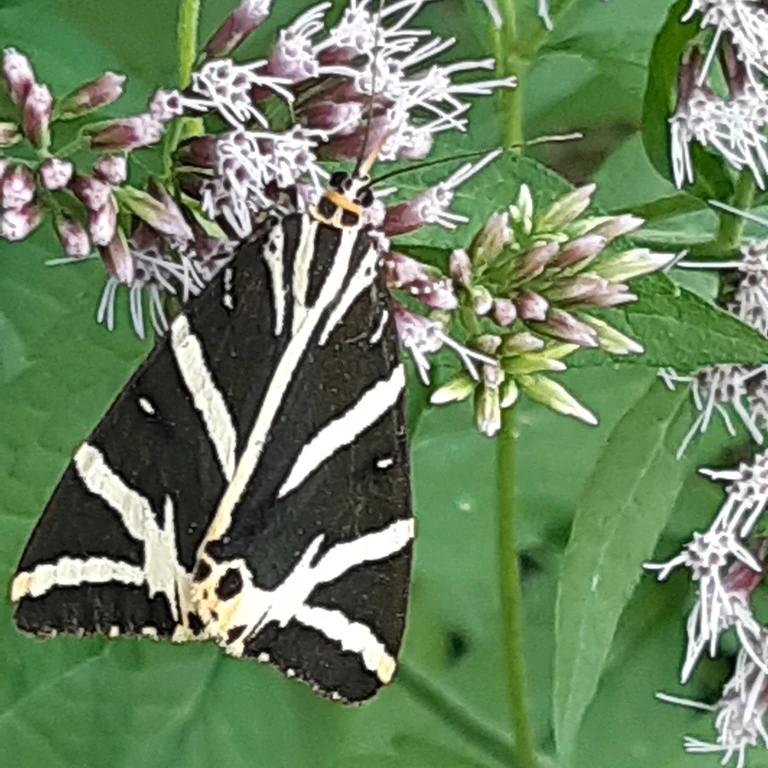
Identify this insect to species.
Euplagia quadripunctaria
